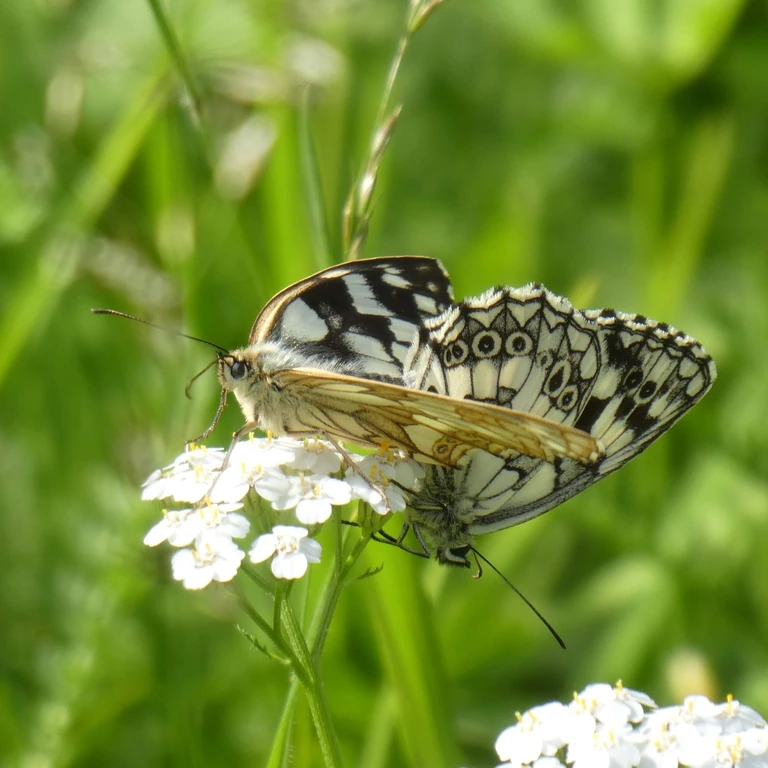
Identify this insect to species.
Melanargia galathea
